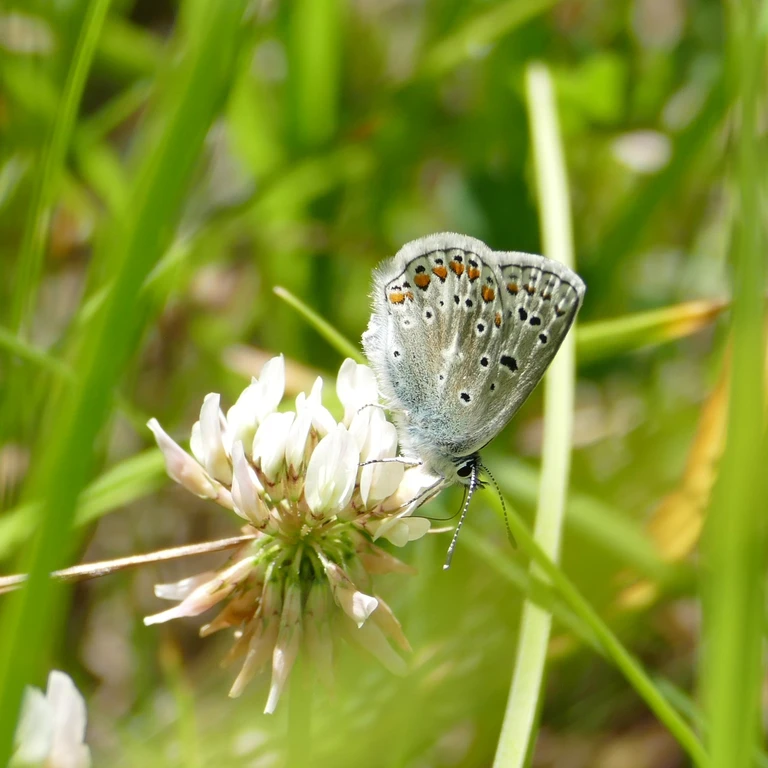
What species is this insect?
Polyommatus eros
